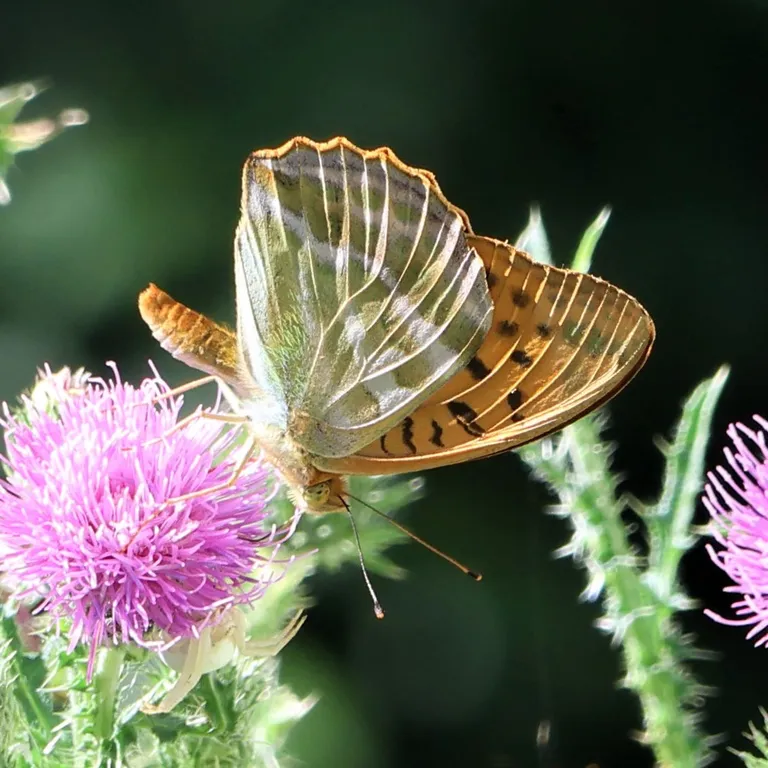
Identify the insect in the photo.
Argynnis paphia
